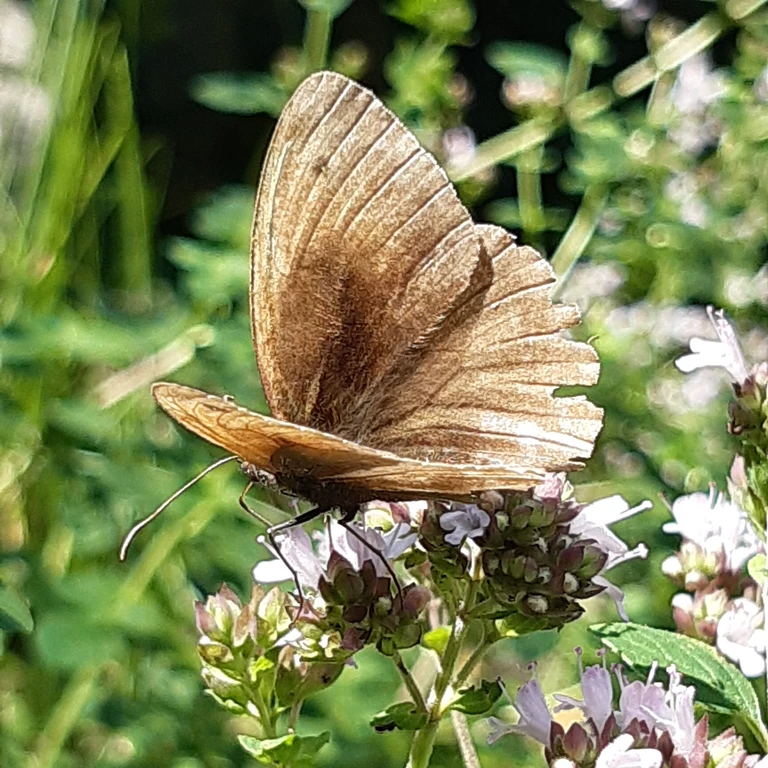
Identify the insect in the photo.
Maniola jurtina
